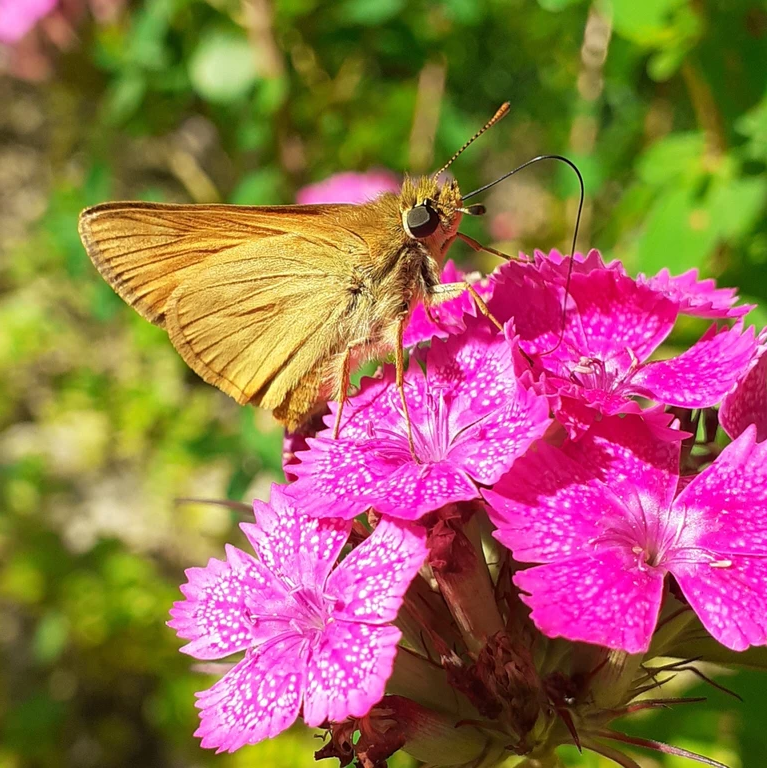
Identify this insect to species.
Ochlodes sylvanus (also Ochlodes venata)
